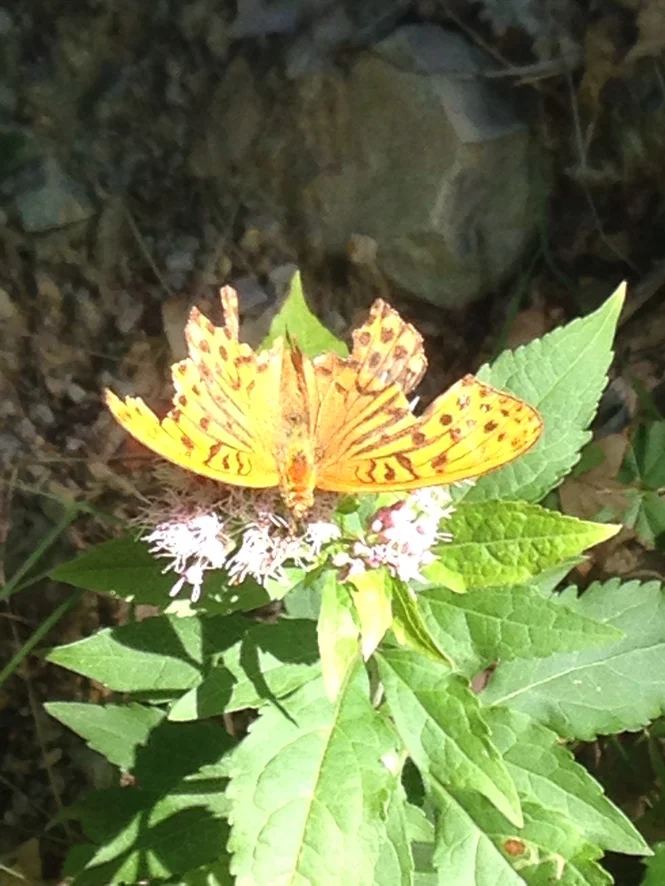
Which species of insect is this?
Argynnis paphia
